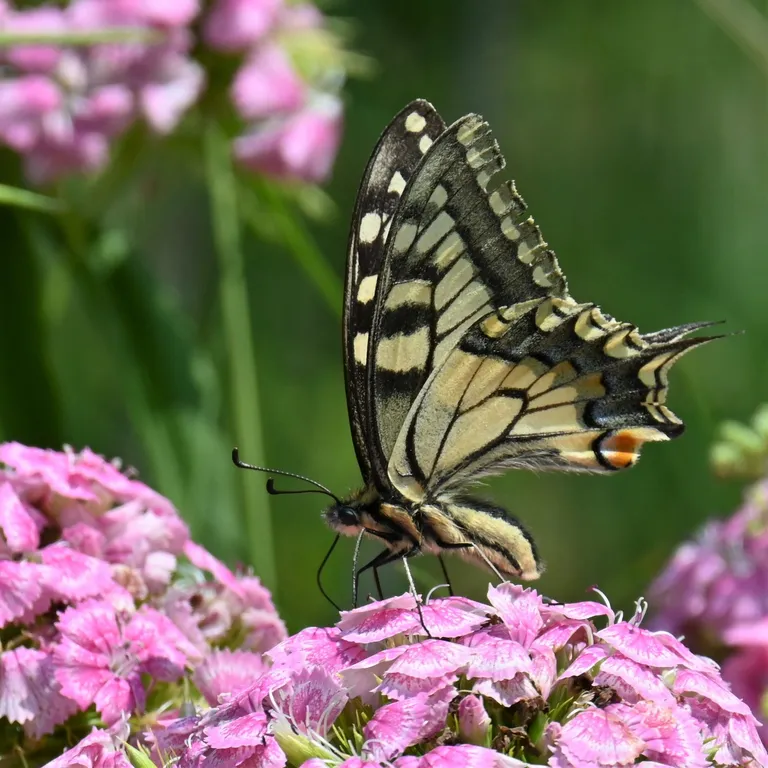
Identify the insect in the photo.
Papilio machaon
